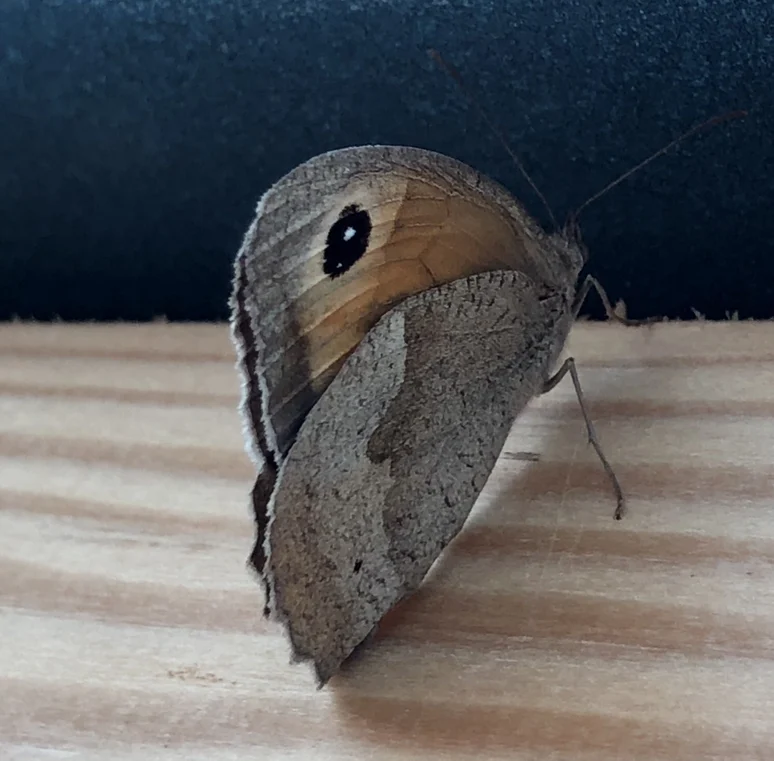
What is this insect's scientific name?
Maniola jurtina
